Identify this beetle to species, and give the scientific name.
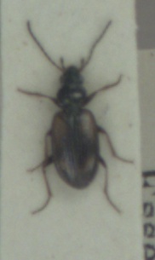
Bembidion femoratum
